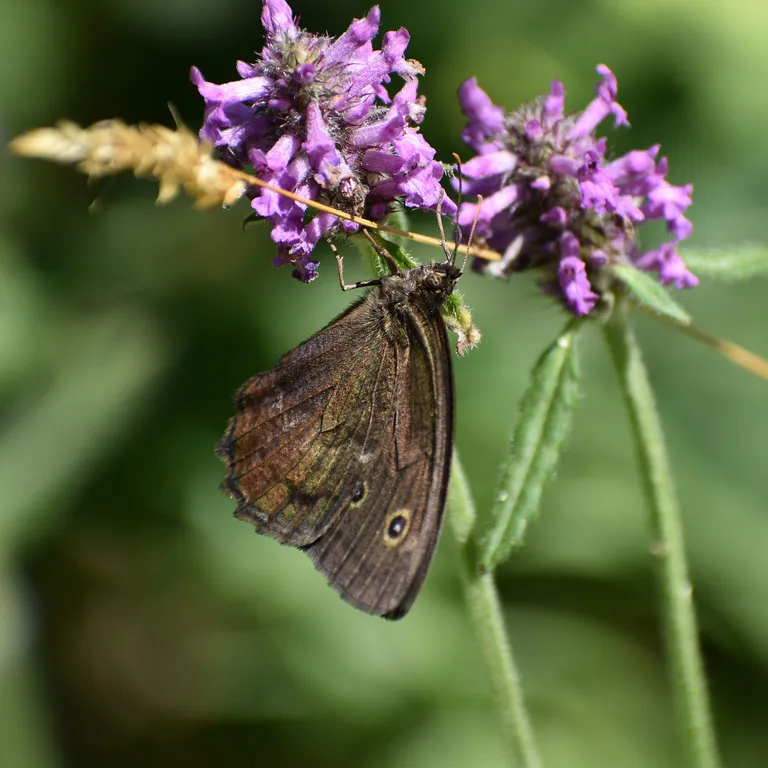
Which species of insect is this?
Minois dryas
